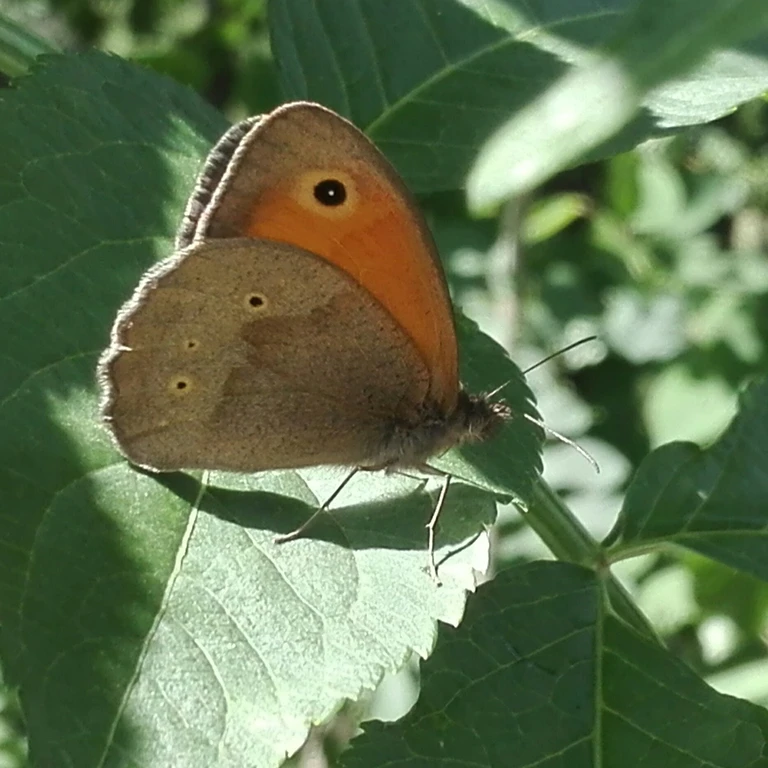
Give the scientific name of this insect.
Maniola jurtina
